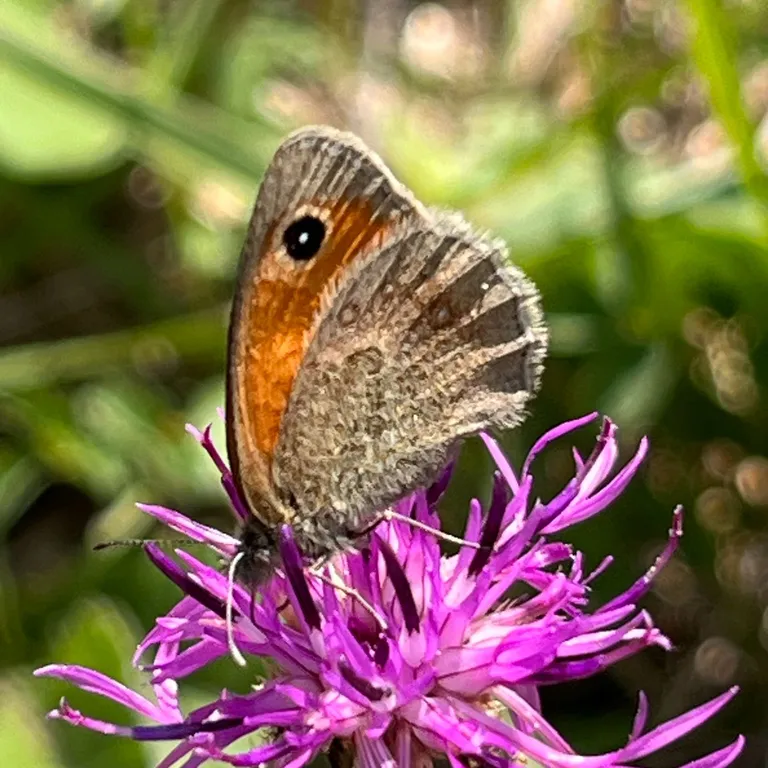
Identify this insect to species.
Coenonympha pamphilus
